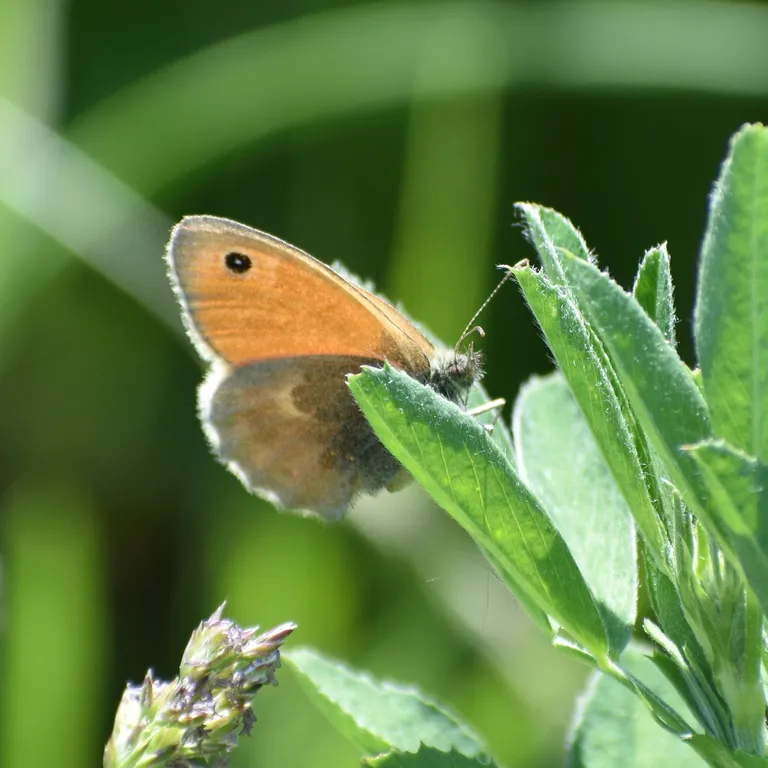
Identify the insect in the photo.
Coenonympha pamphilus
